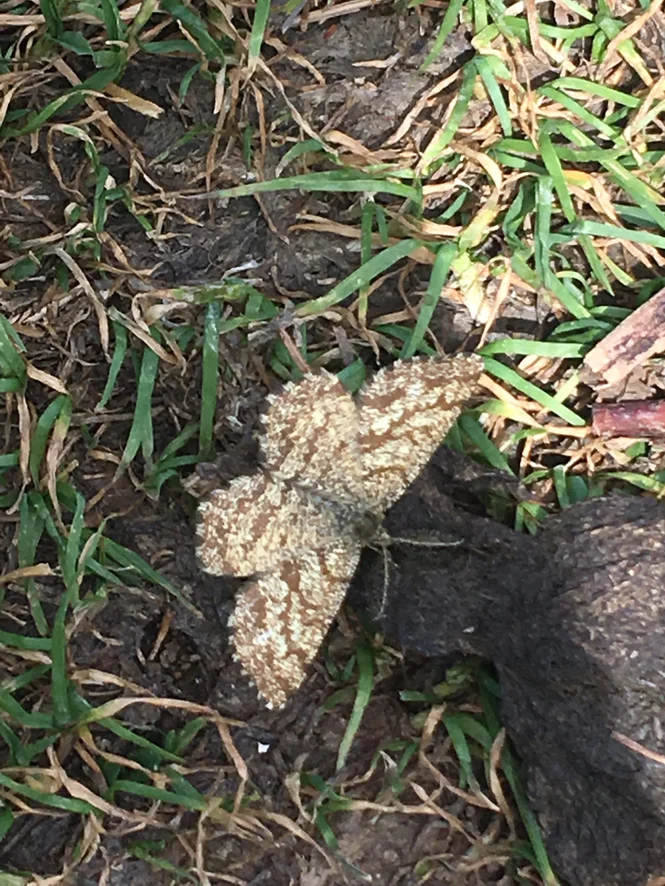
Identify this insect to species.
Ematurga atomaria
